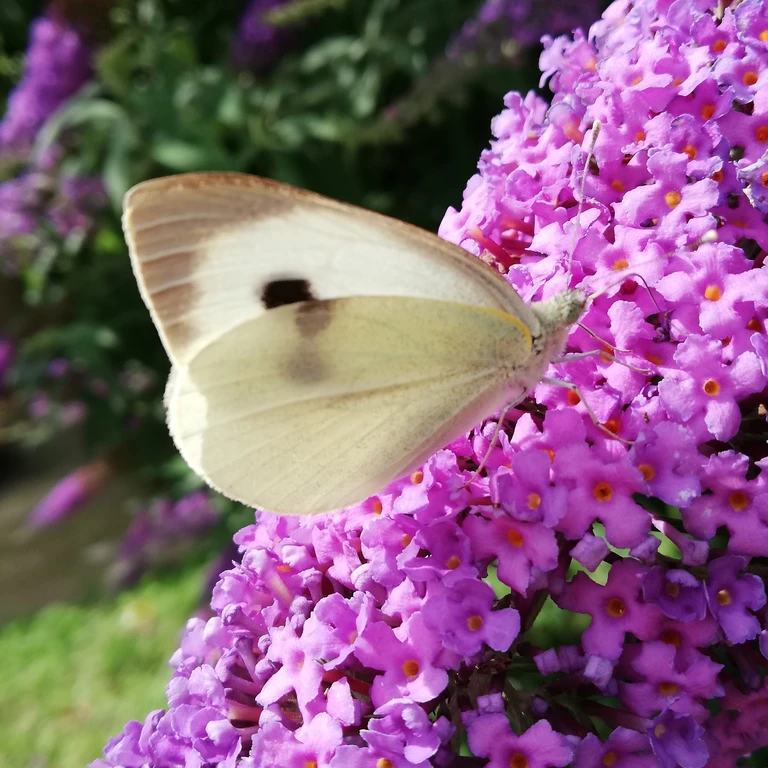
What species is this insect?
Pieris brassicae
